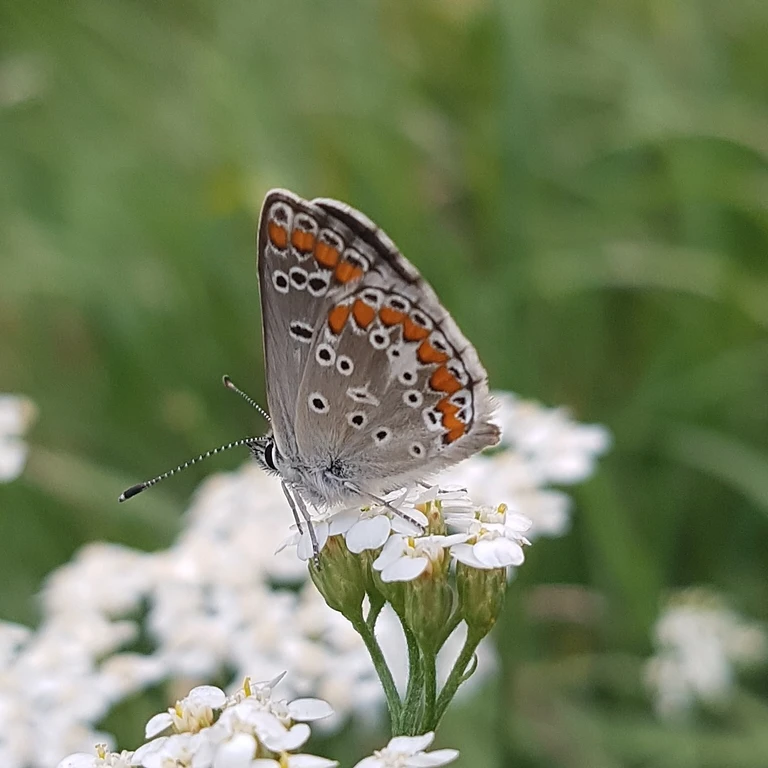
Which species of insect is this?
Aricia agestis/artaxerxes
